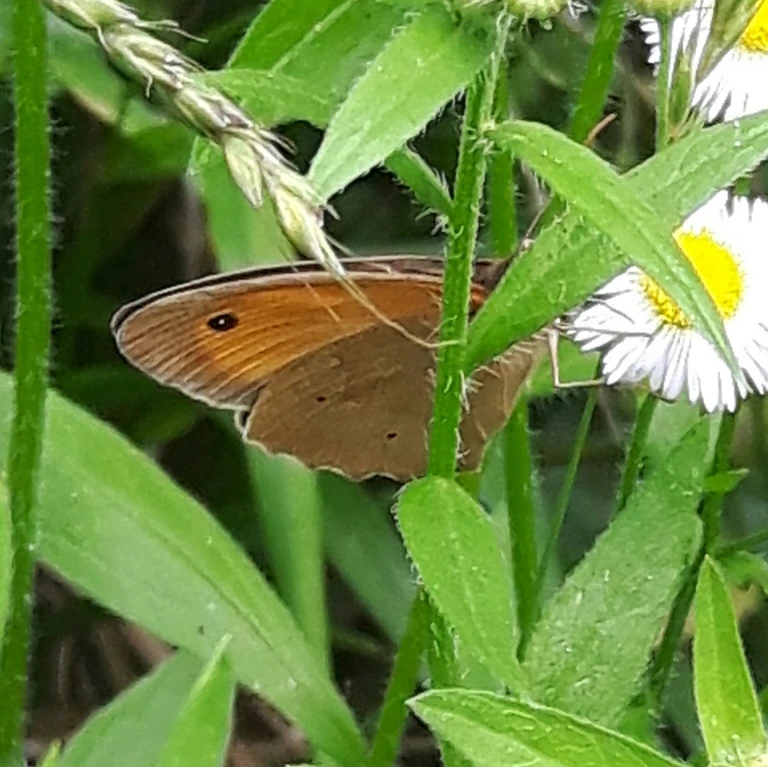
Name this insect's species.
Maniola jurtina
